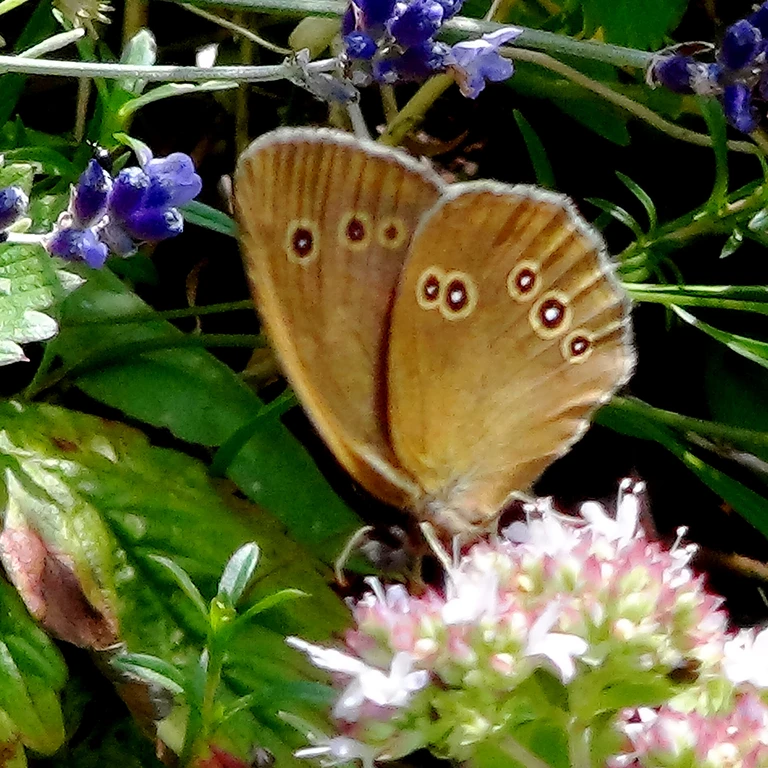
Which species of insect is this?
Aphantopus hyperantus
